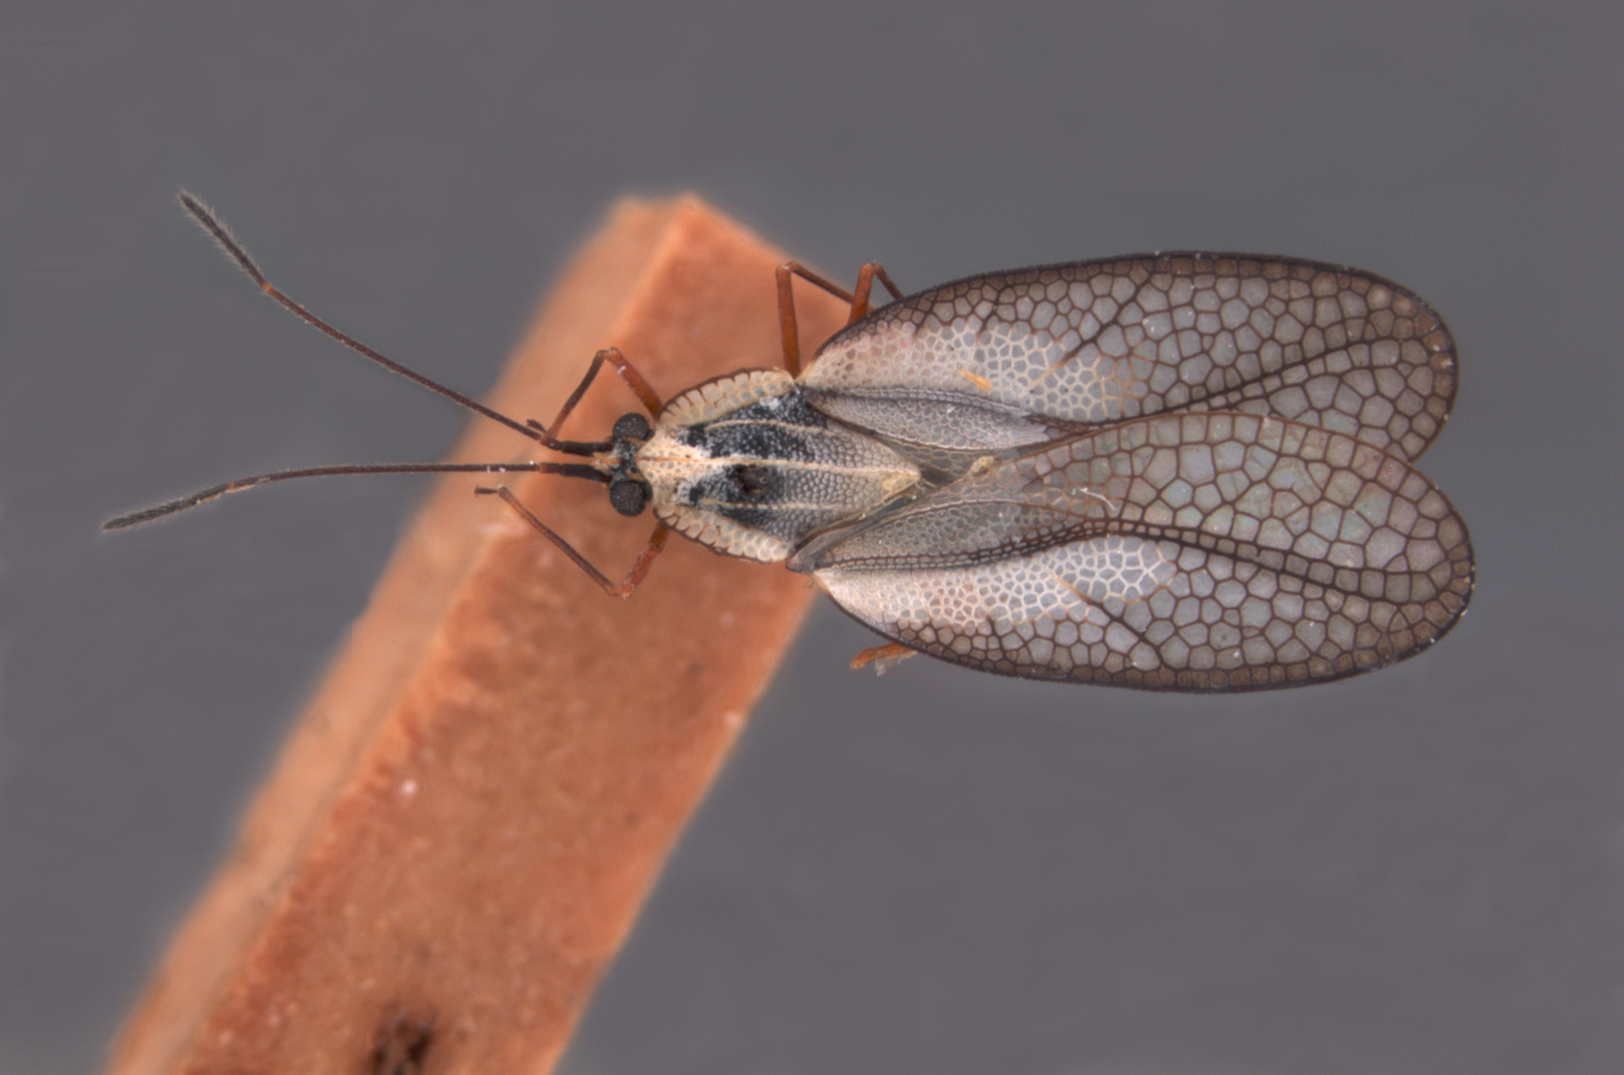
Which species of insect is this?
Leptodictya madelinae
